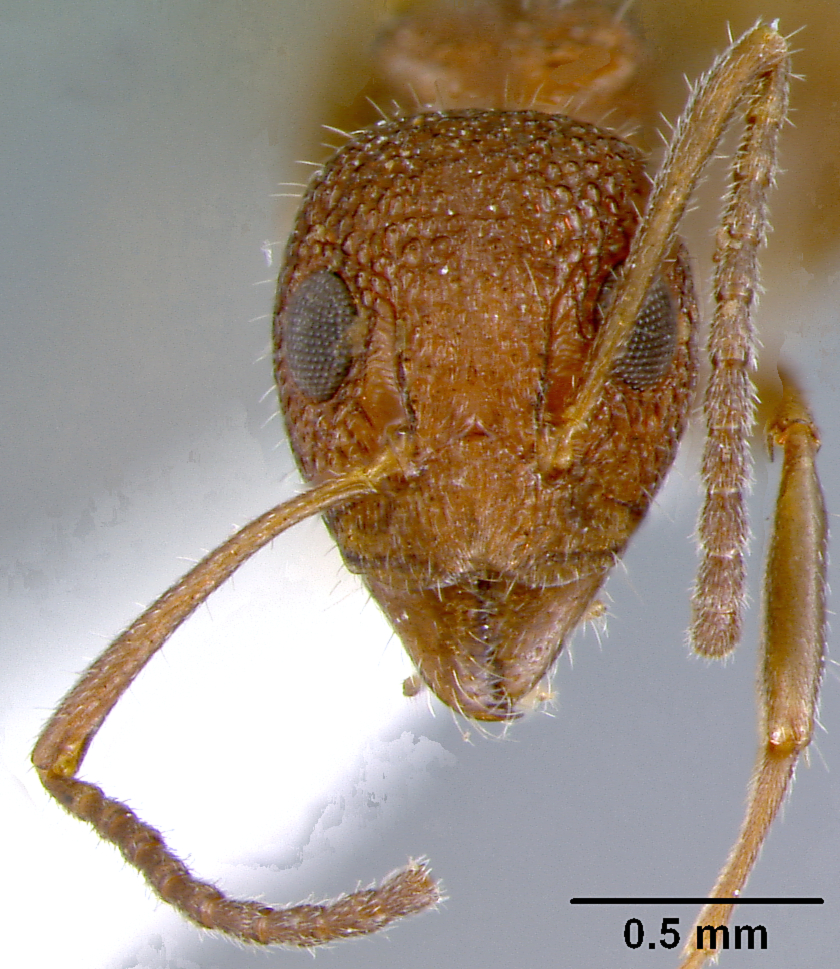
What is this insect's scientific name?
Dolichoderus armstrongi
